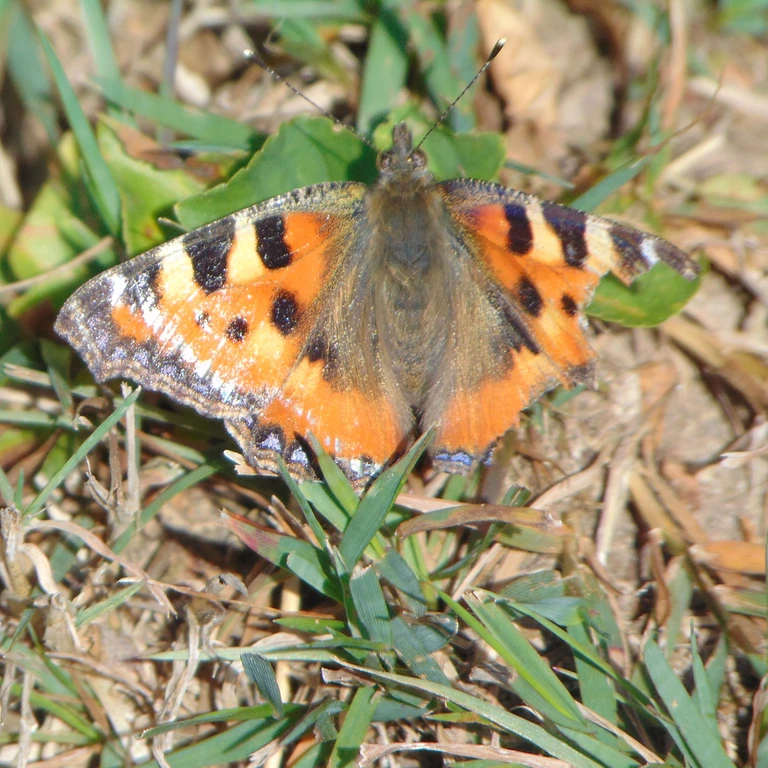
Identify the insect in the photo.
Aglais urticae
